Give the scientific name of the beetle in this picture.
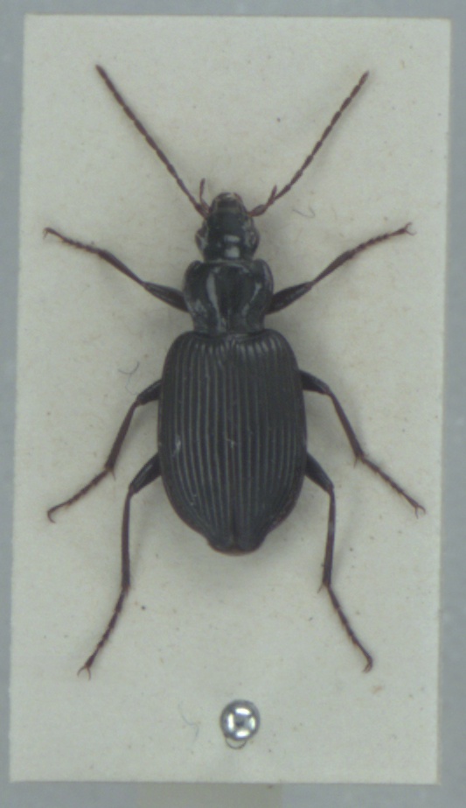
Platynus assimilis
